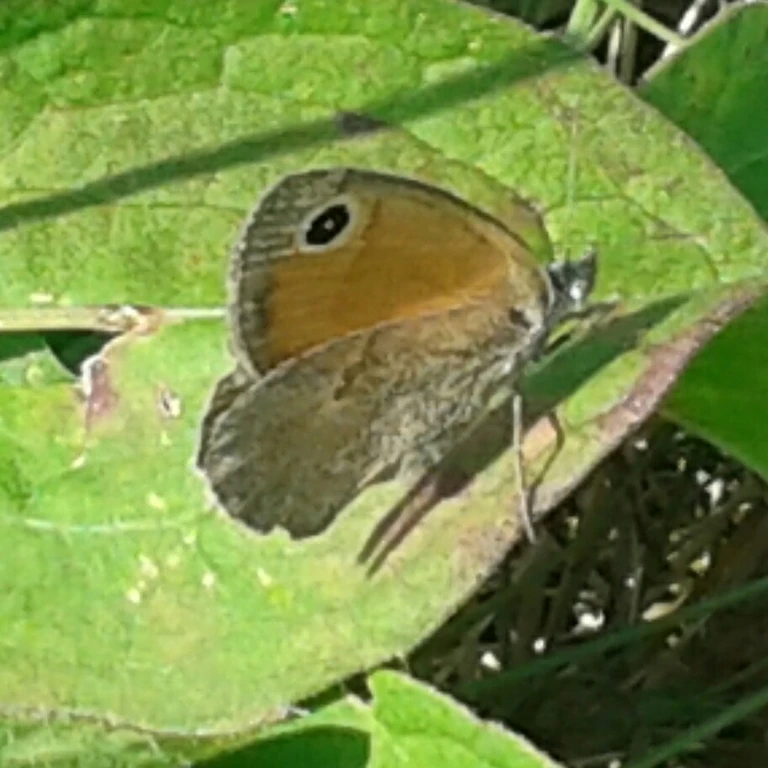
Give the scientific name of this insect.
Coenonympha pamphilus
